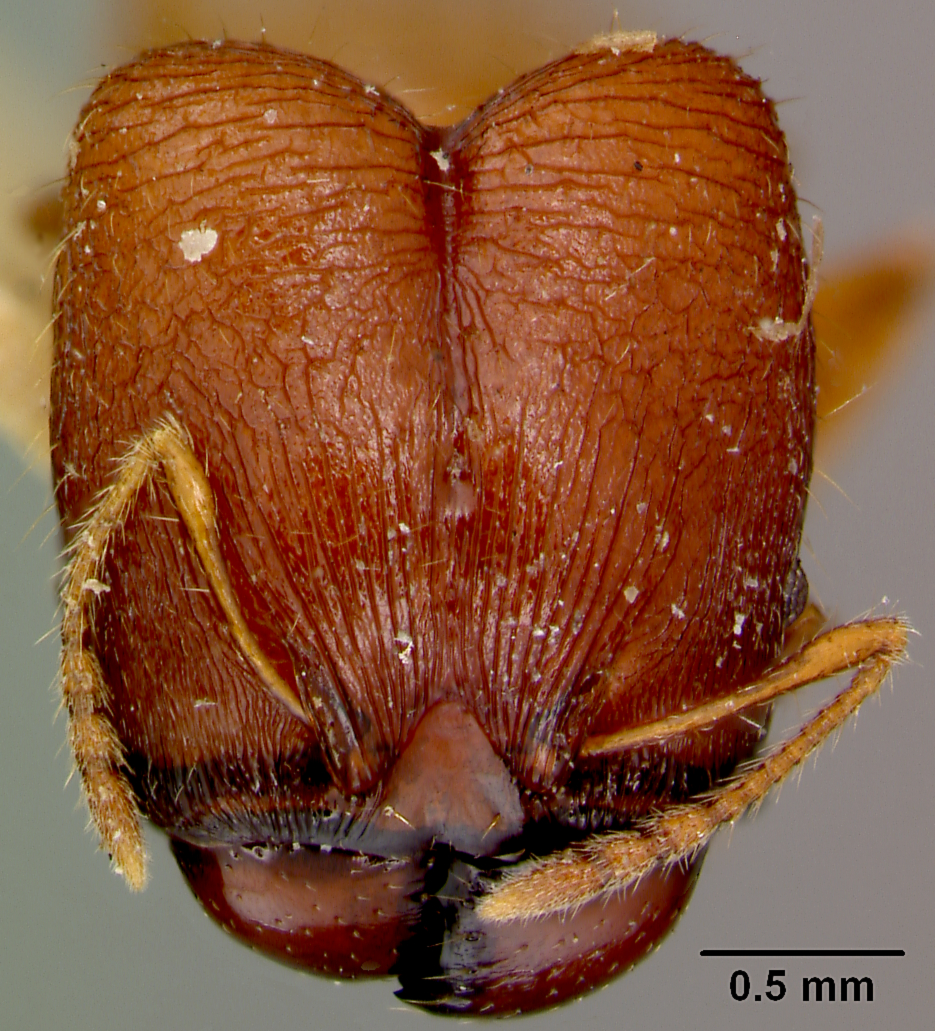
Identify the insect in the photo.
Pheidole mendanai
